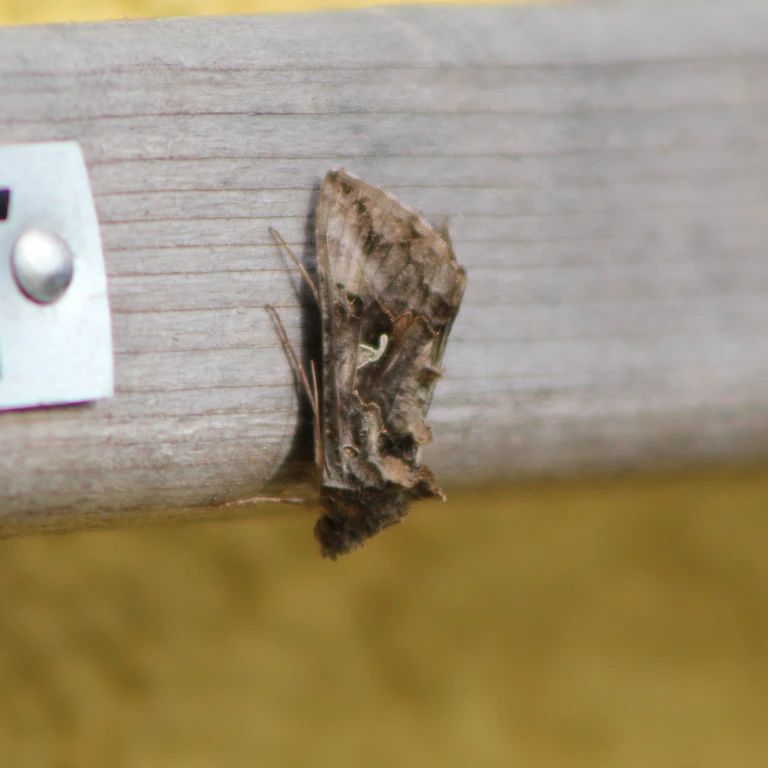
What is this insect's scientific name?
Autographa gamma
